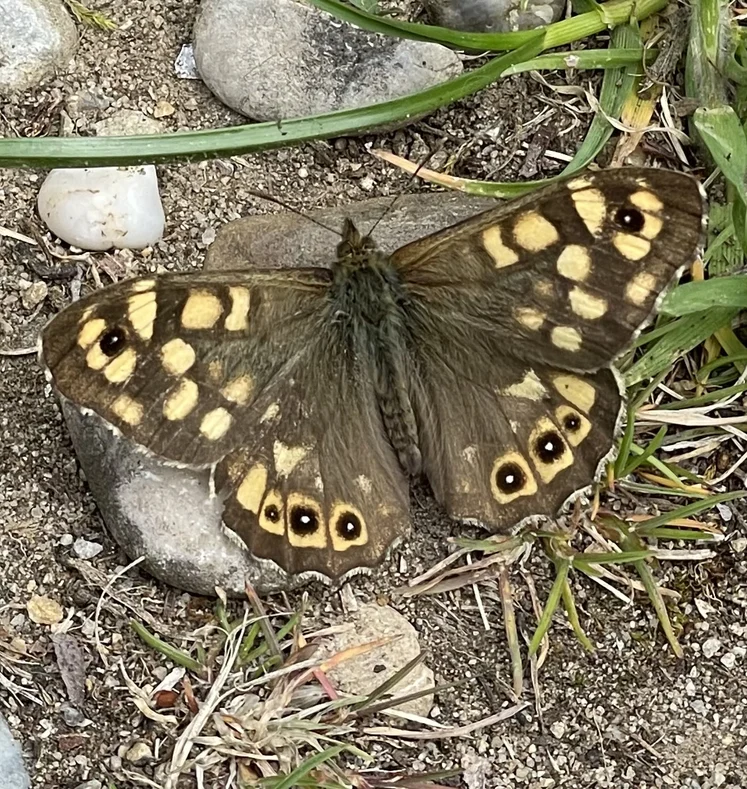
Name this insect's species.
Pararge aegeria
